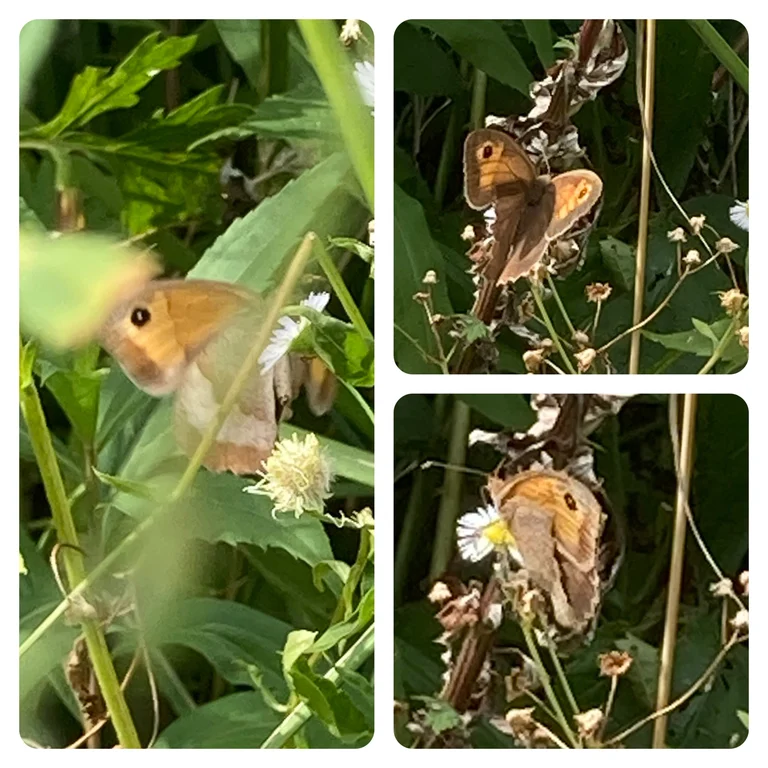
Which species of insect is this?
Maniola jurtina
